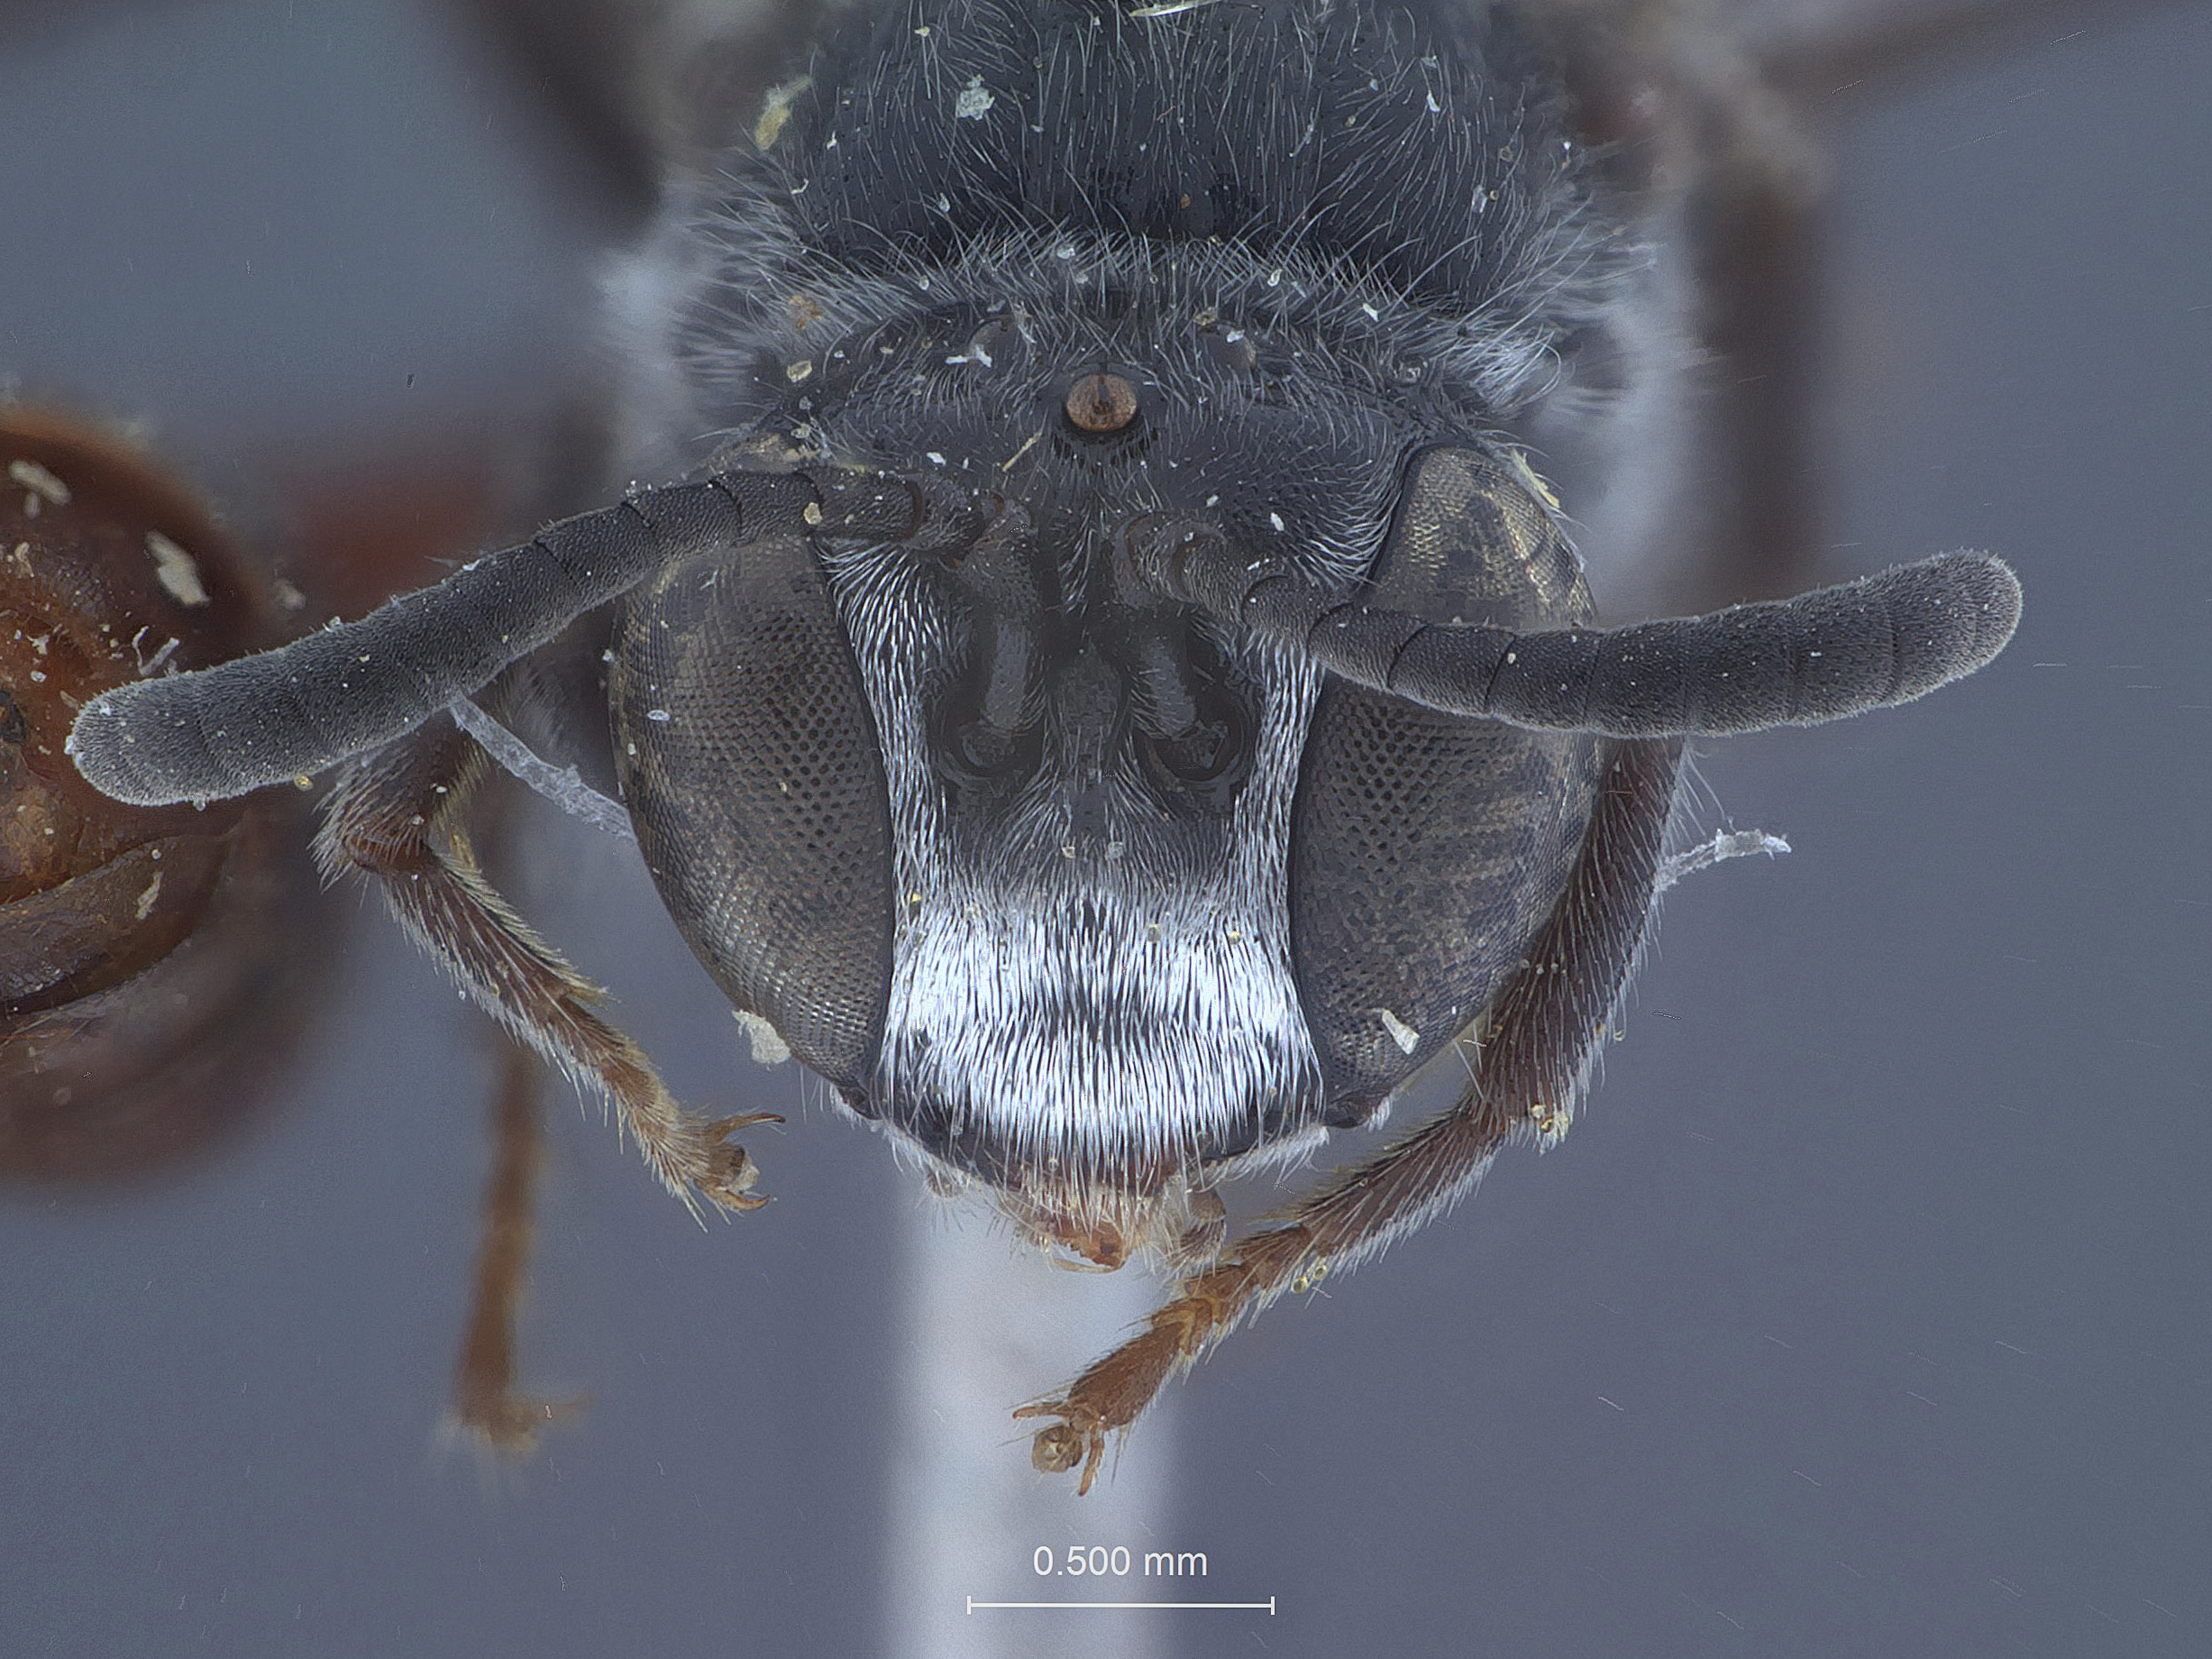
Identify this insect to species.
Psenulus rugifrons
